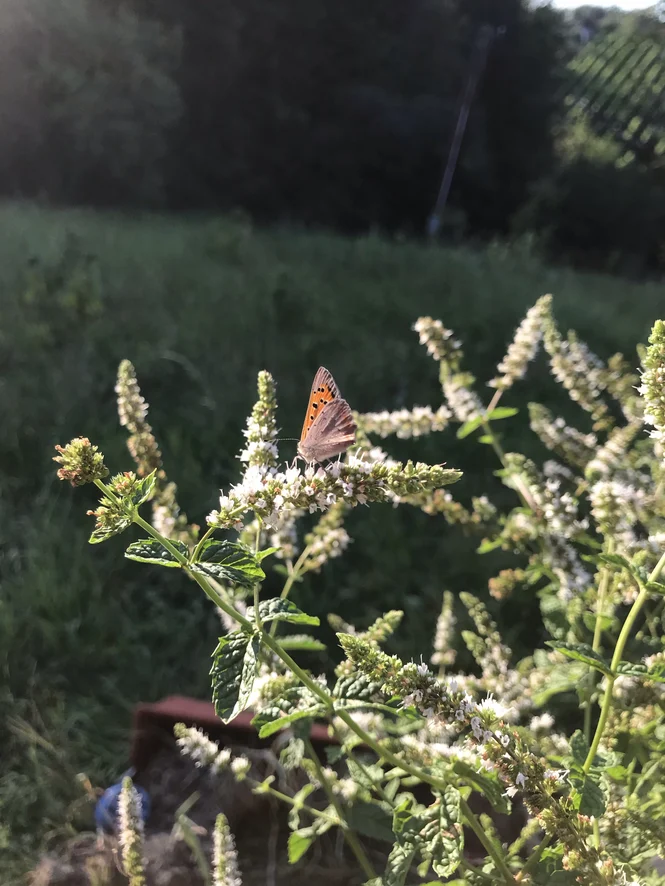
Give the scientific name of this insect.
Lycaena phlaeas
